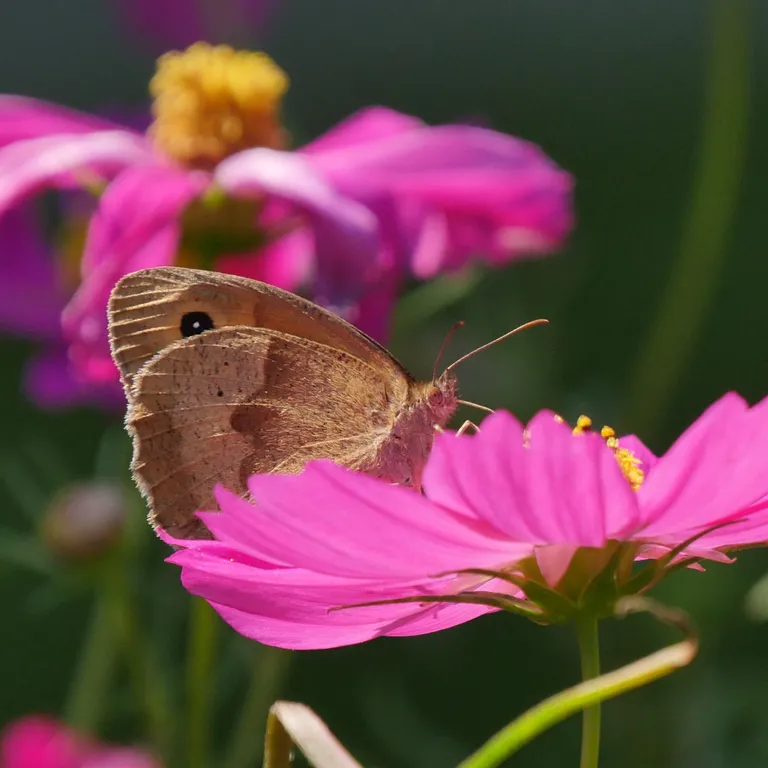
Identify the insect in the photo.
Maniola jurtina
